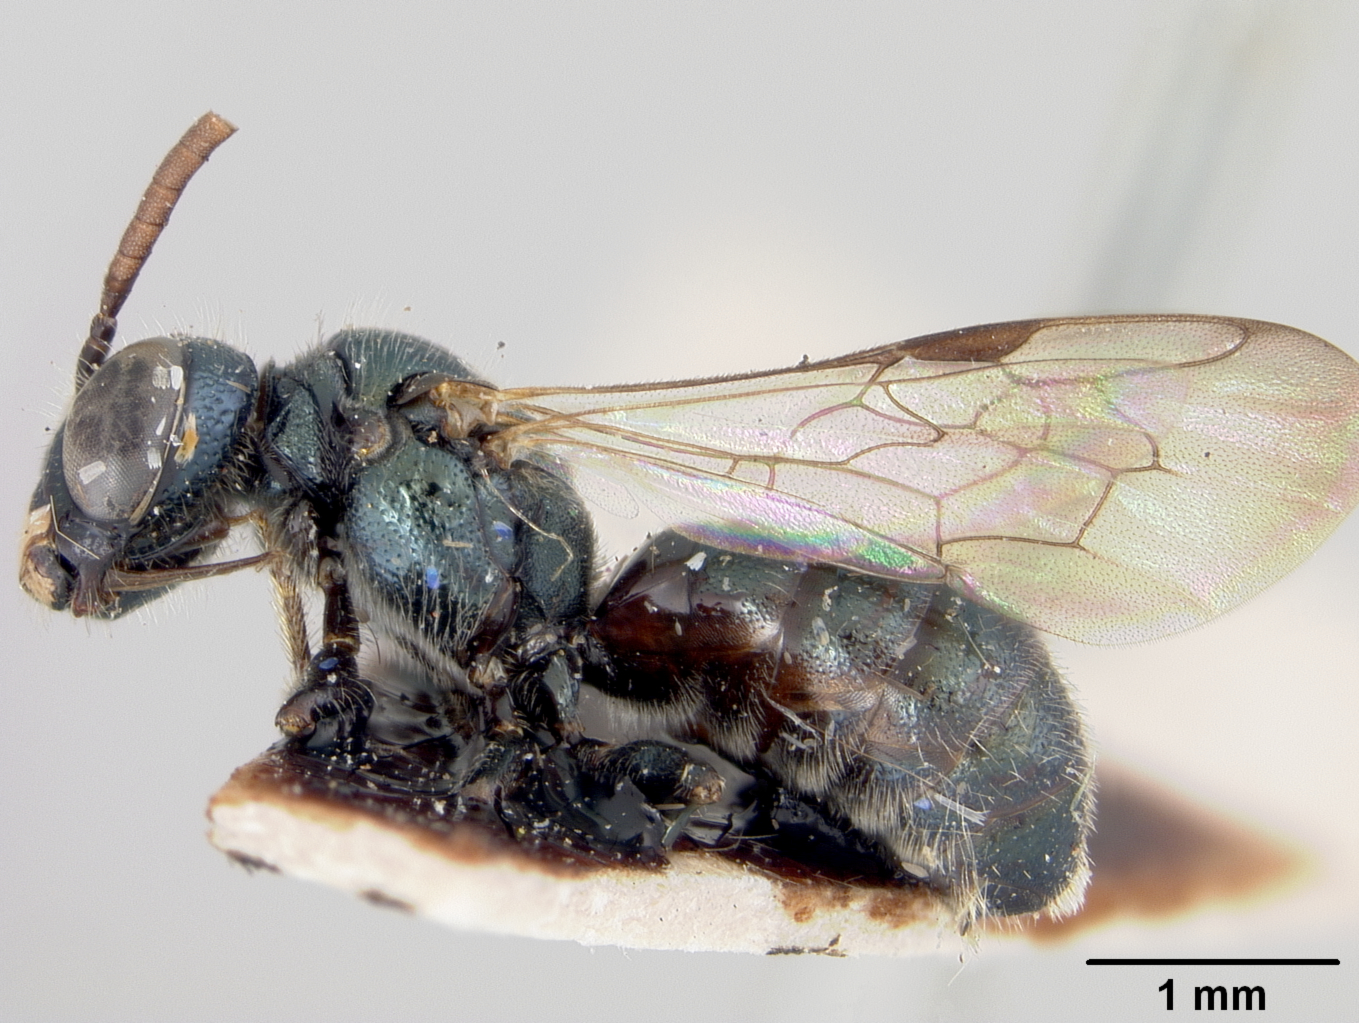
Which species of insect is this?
Ceratina submaritima
